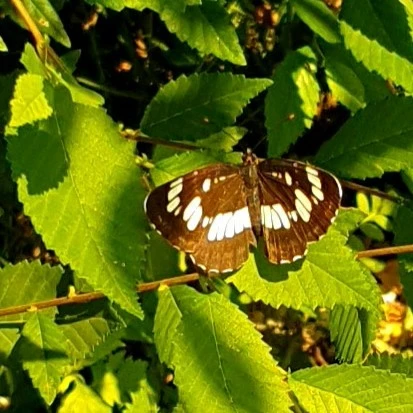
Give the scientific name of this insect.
Neptis rivularis
